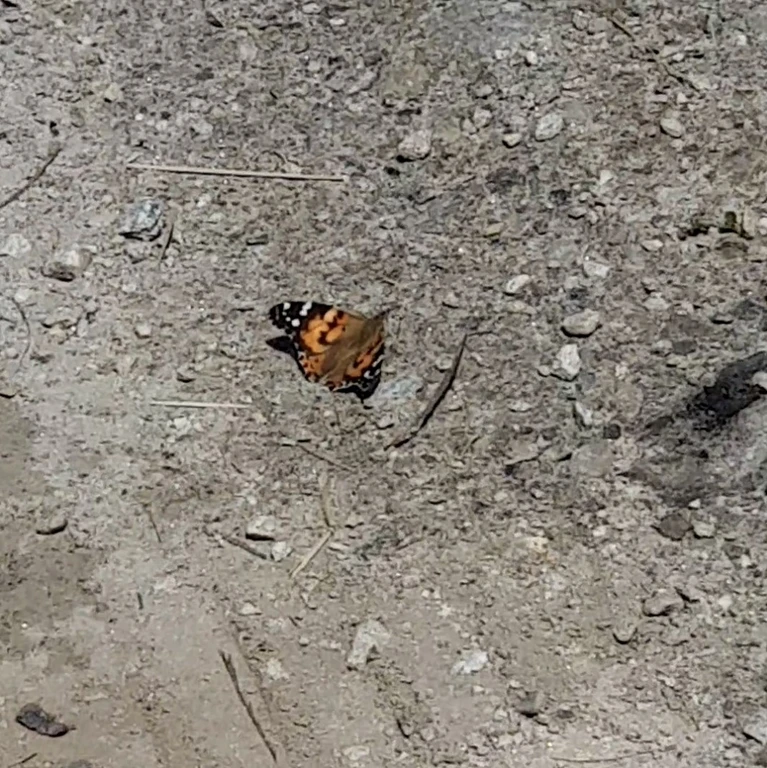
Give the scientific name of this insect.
Vanessa cardui
